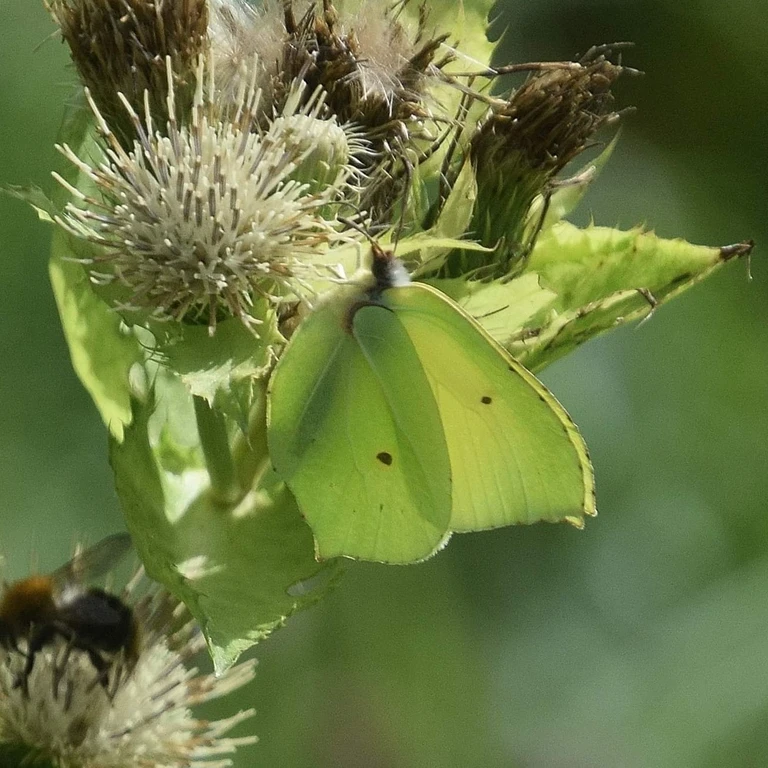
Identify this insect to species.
Gonepteryx rhamni
